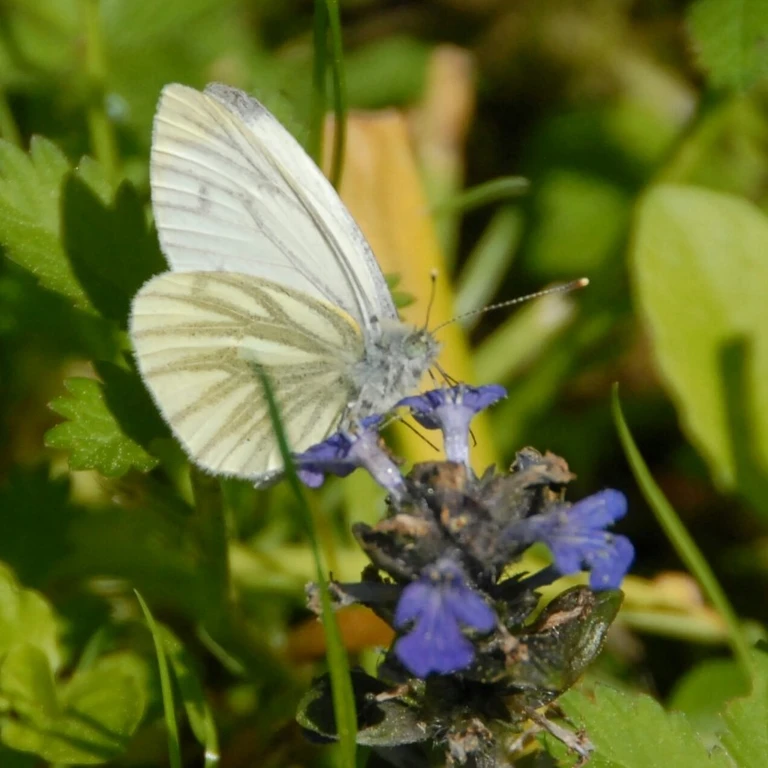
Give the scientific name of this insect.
Pieris napi
